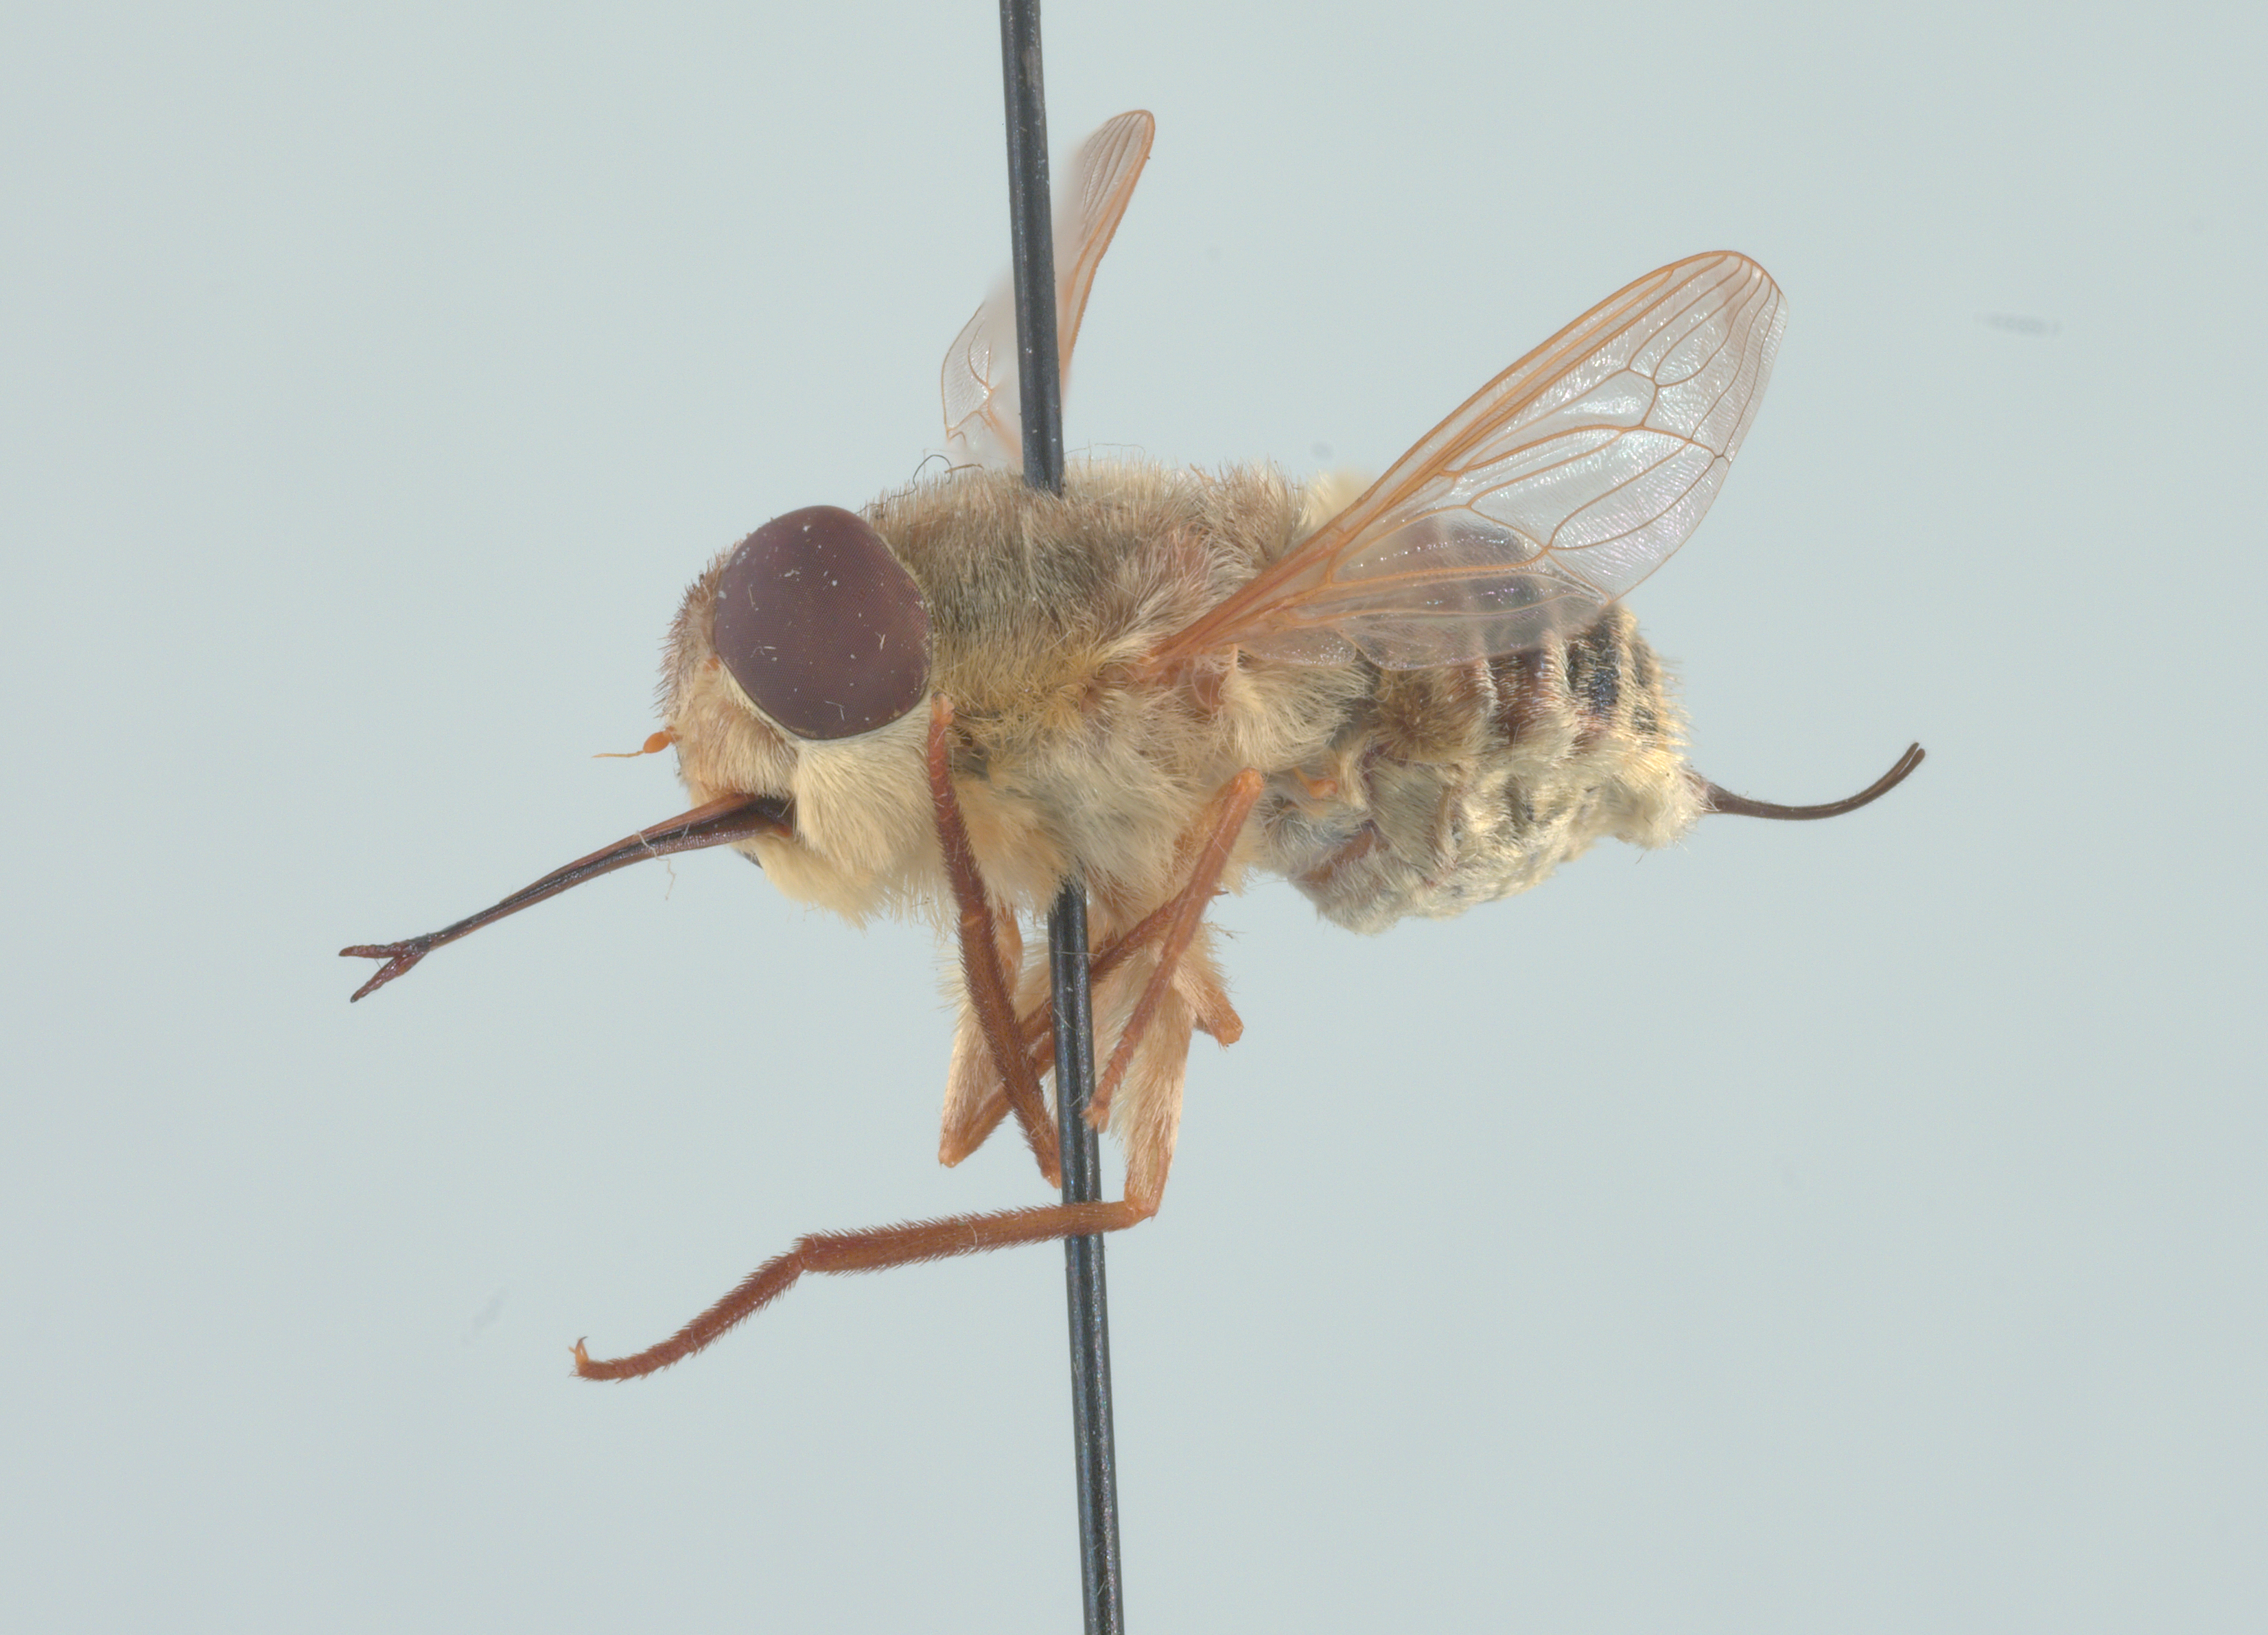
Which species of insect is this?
Neorhynchocephalus volaticus
